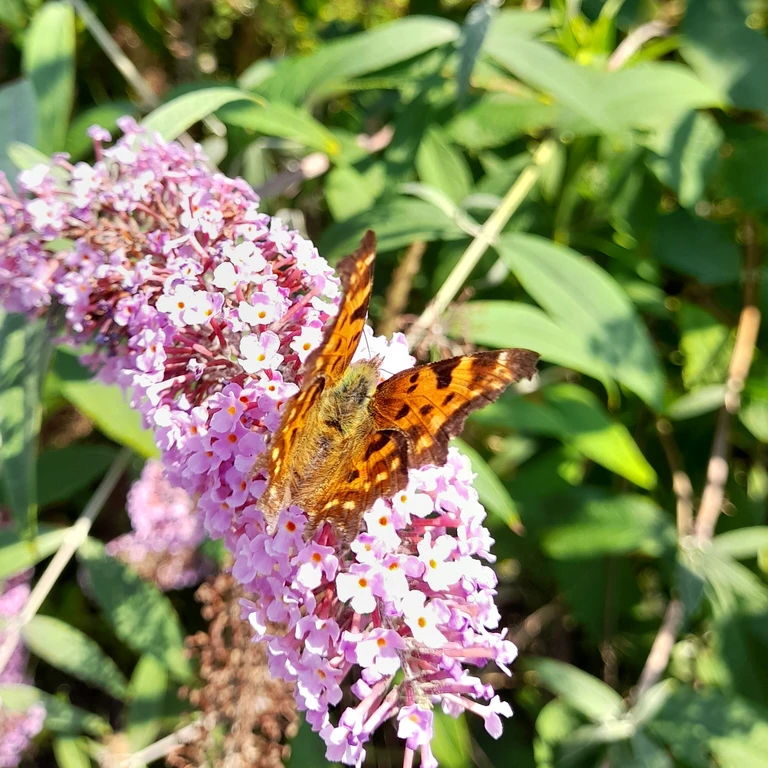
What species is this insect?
Polygonia c-album
